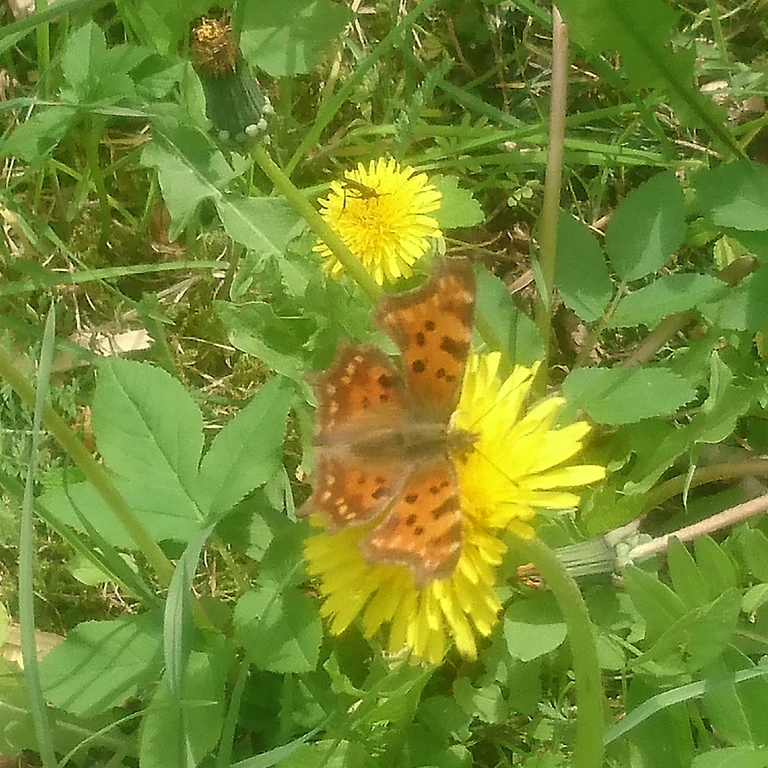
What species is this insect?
Polygonia c-album
